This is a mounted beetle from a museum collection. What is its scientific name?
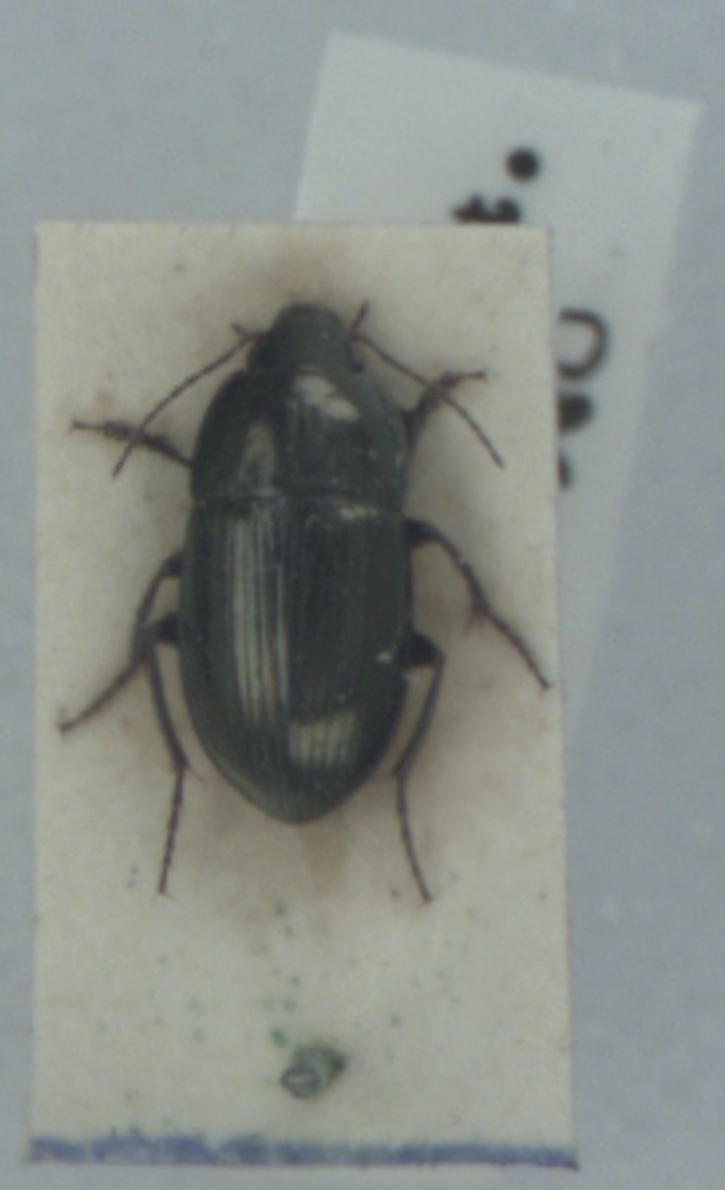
Amara lunicollis
